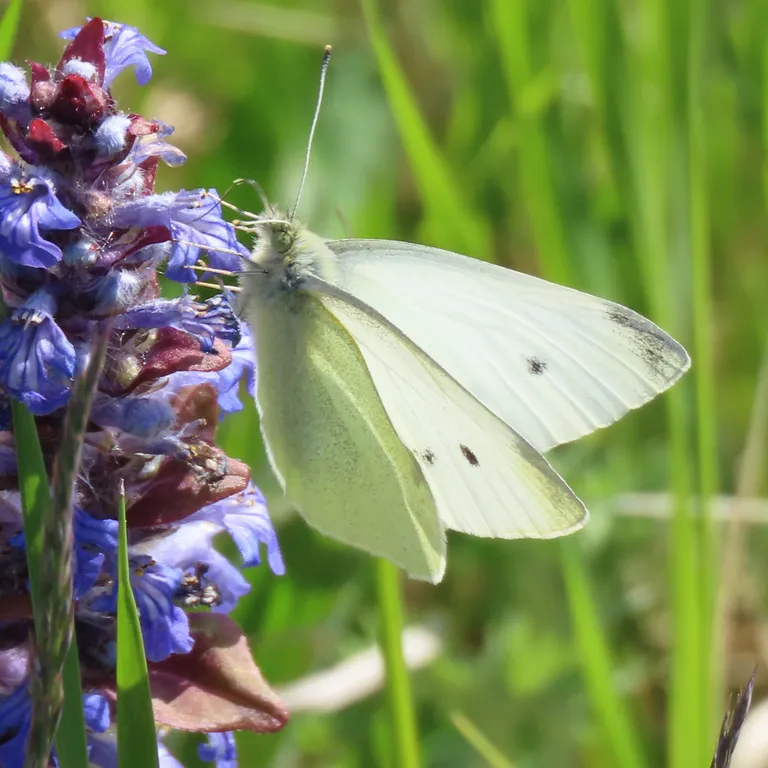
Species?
Pieris rapae
